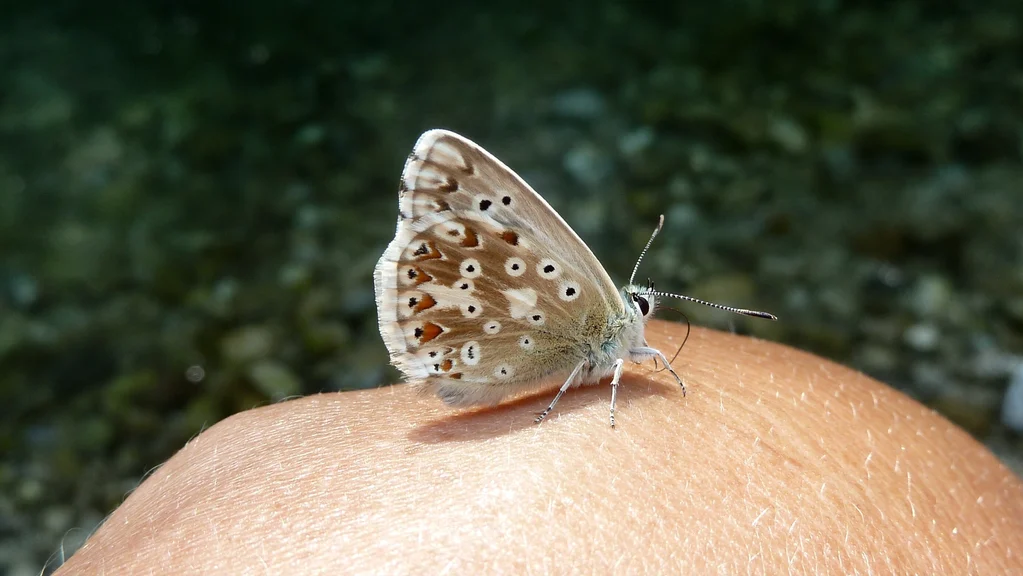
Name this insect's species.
Lysandra coridon
